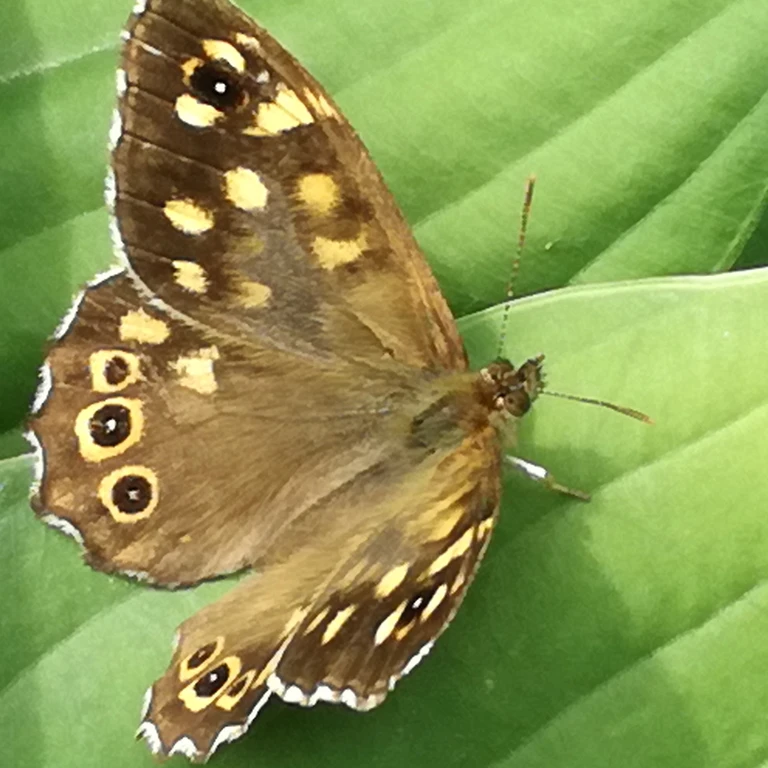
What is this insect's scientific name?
Pararge aegeria
